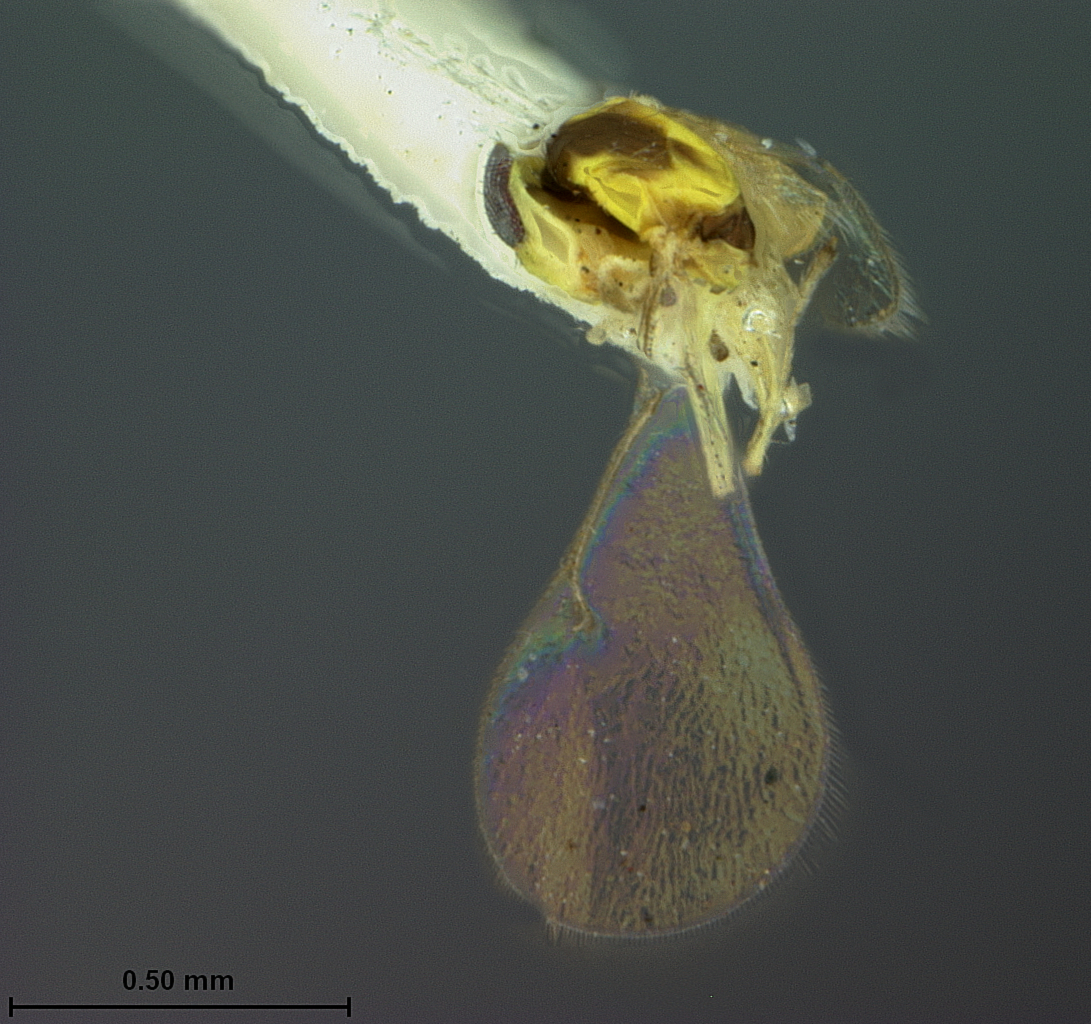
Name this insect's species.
Tetrastichodes froggatti
